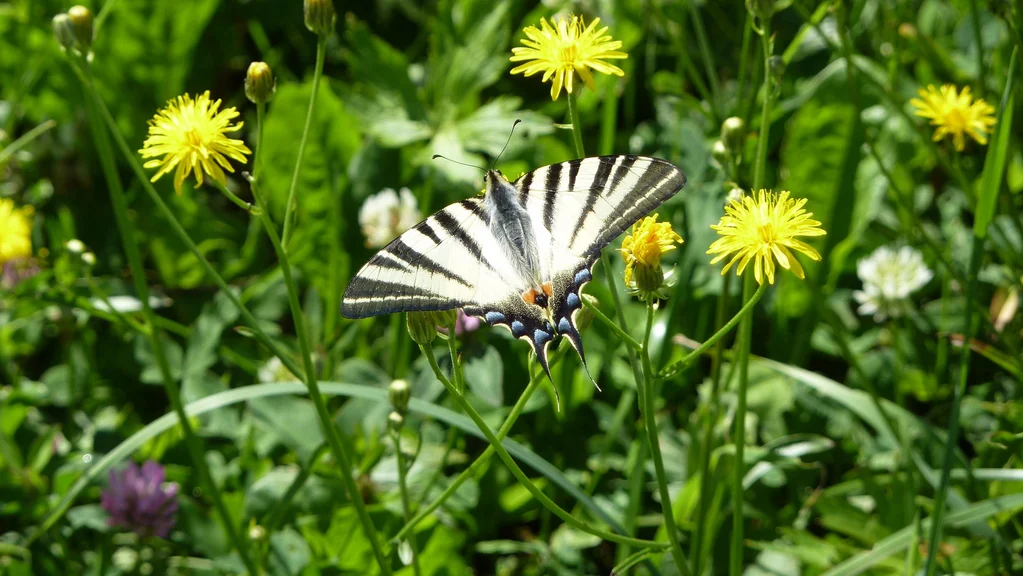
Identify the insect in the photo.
Iphiclides podalirius
